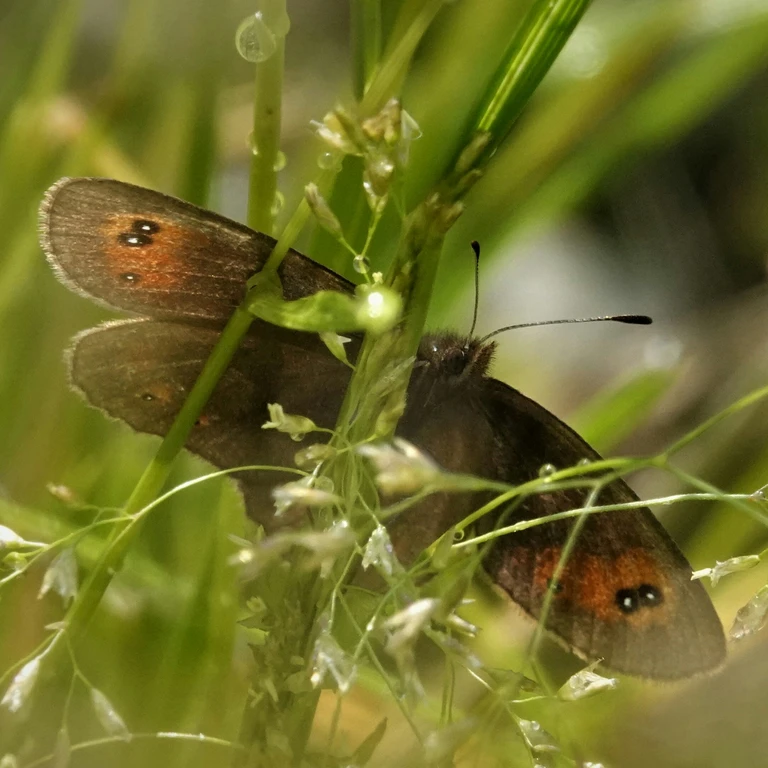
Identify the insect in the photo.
Erebia oeme
